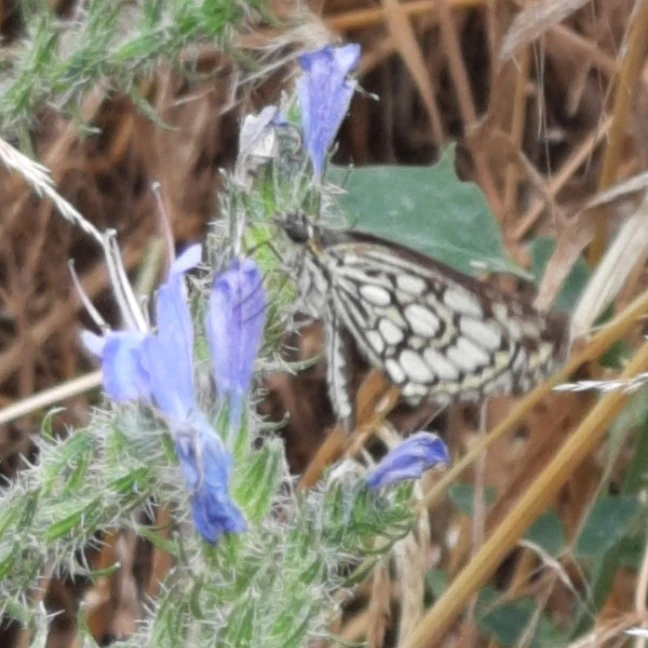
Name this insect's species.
Heteropterus morpheus
